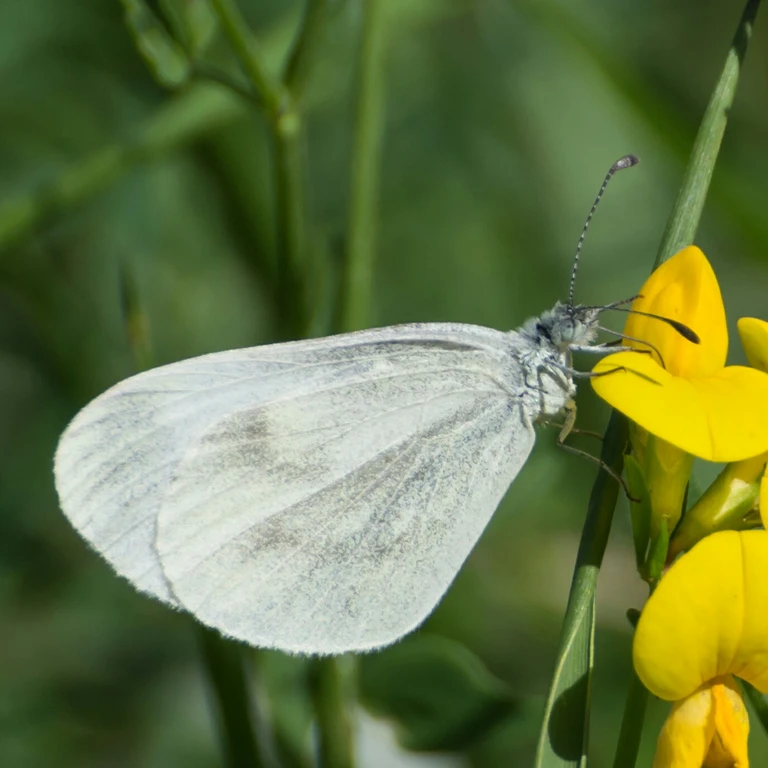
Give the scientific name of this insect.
Leptidea sinapis/juvernica
